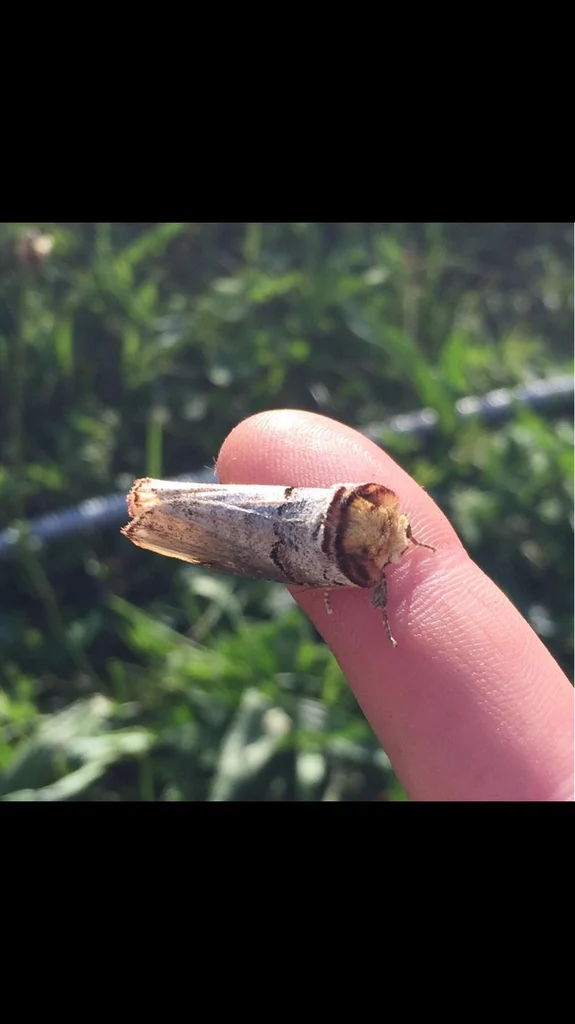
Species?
Phalera bucephala
